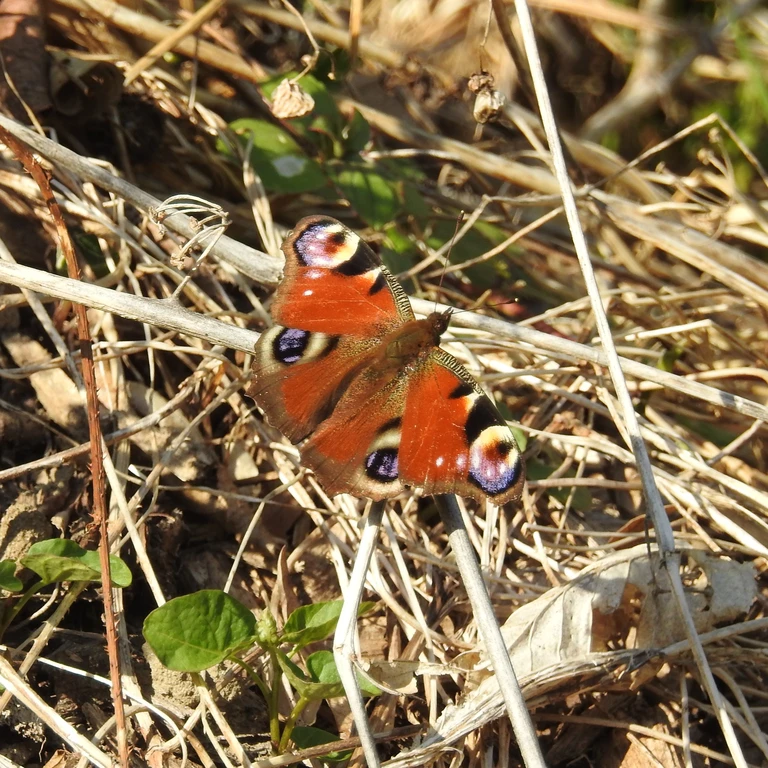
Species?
Aglais io
